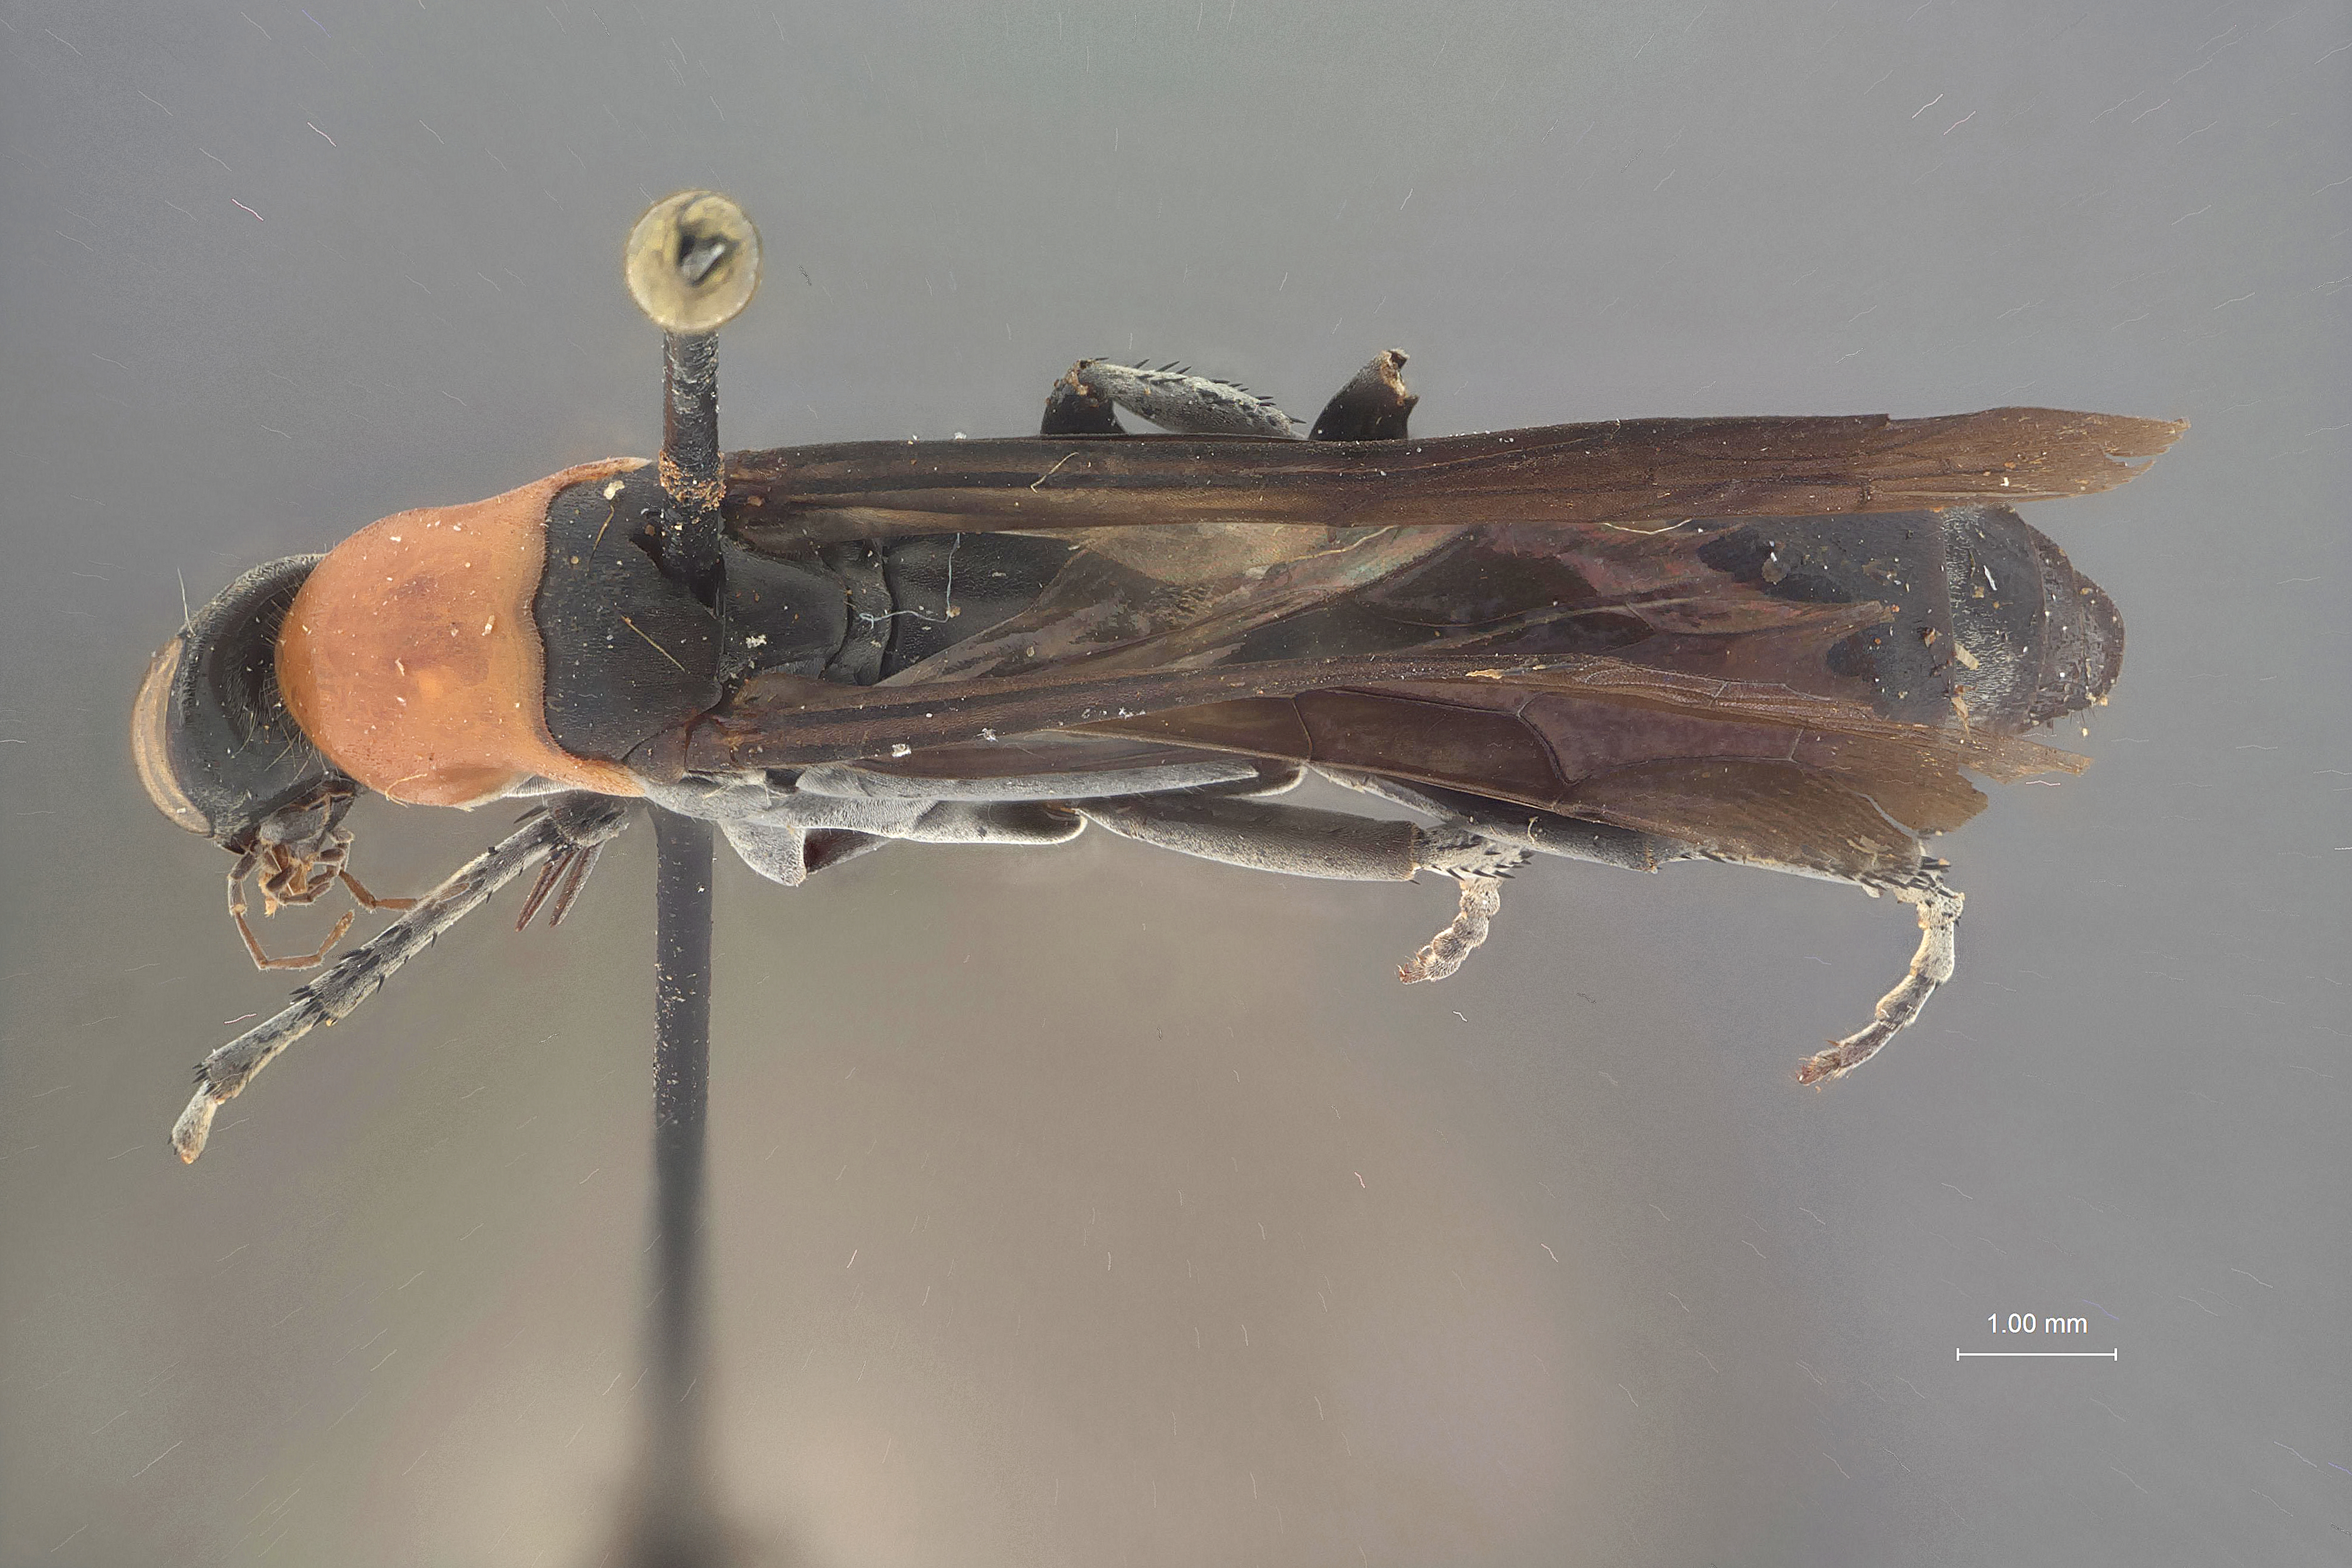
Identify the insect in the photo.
Platyderes partita
